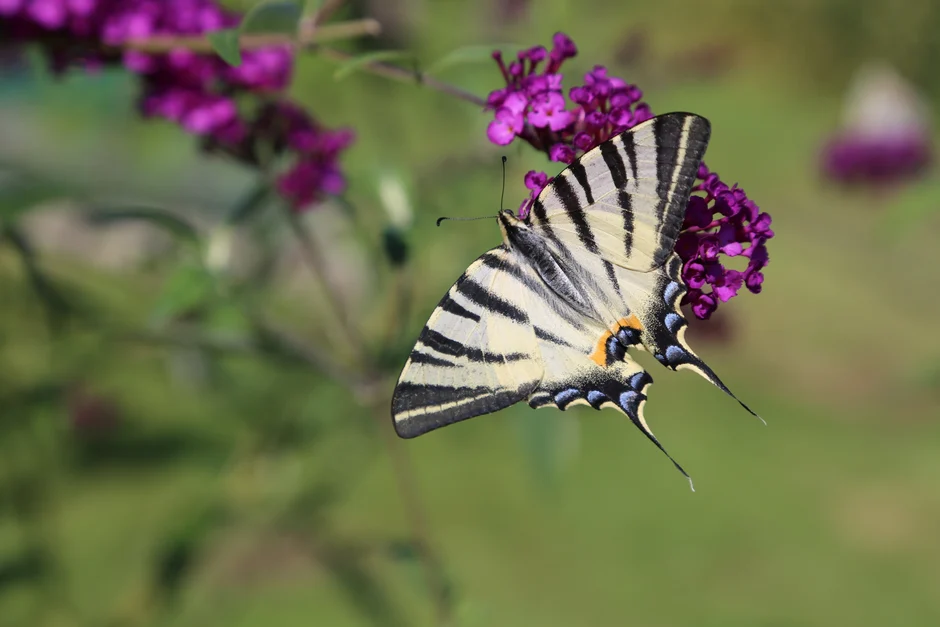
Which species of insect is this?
Iphiclides podalirius
